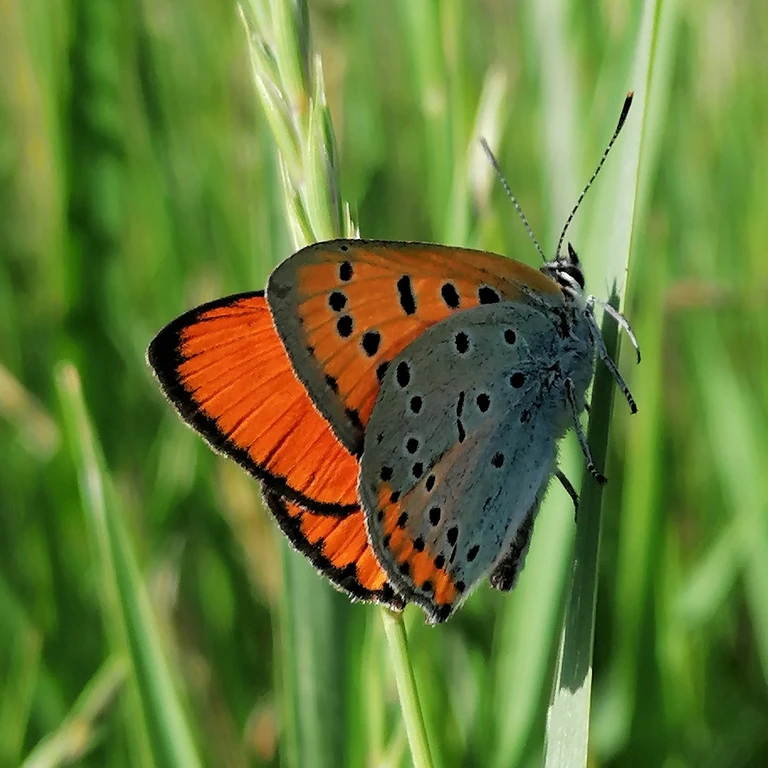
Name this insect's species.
Lycaena dispar
